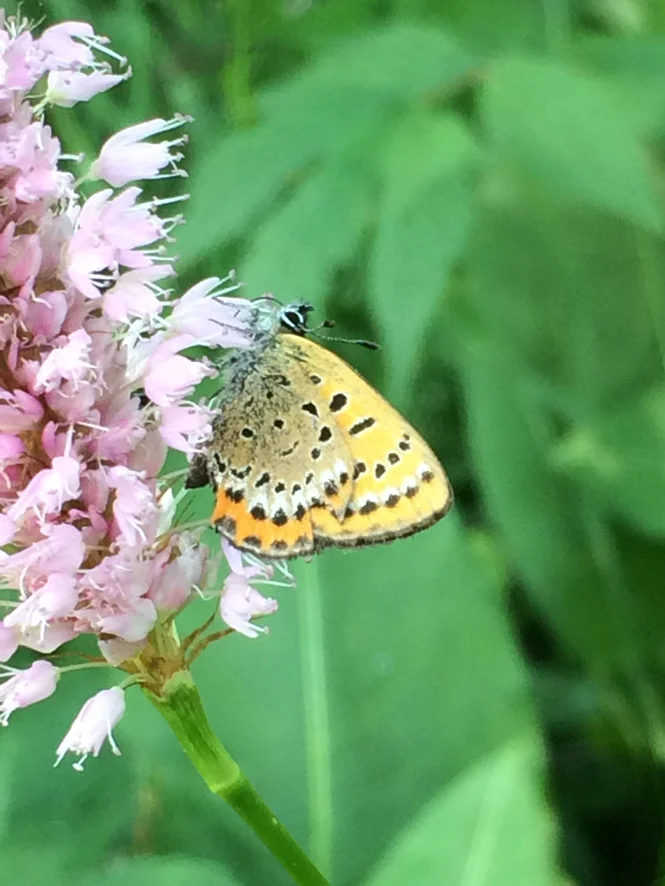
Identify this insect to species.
Lycaena helle (also Helleia helle)
